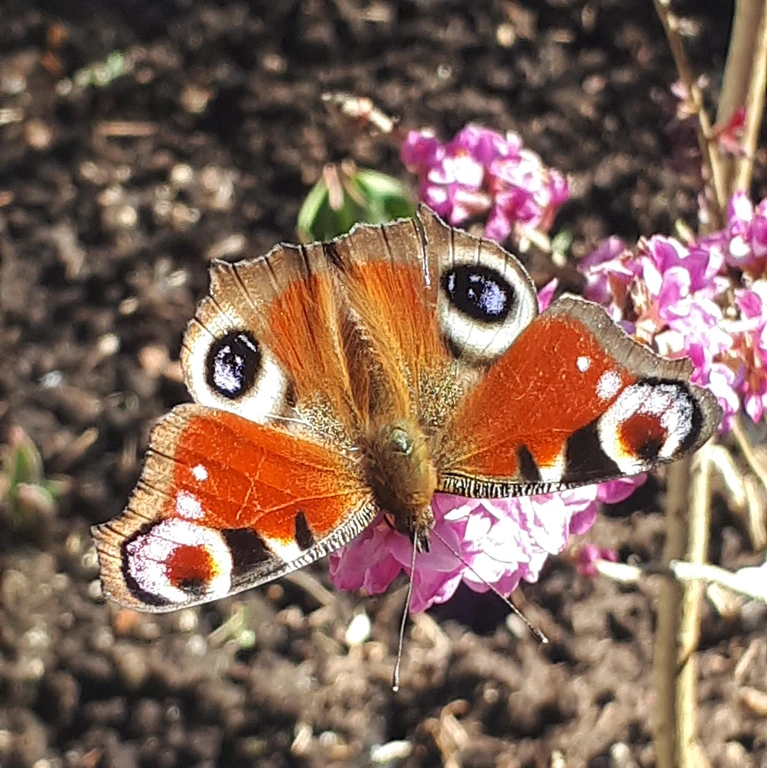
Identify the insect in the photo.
Aglais io
